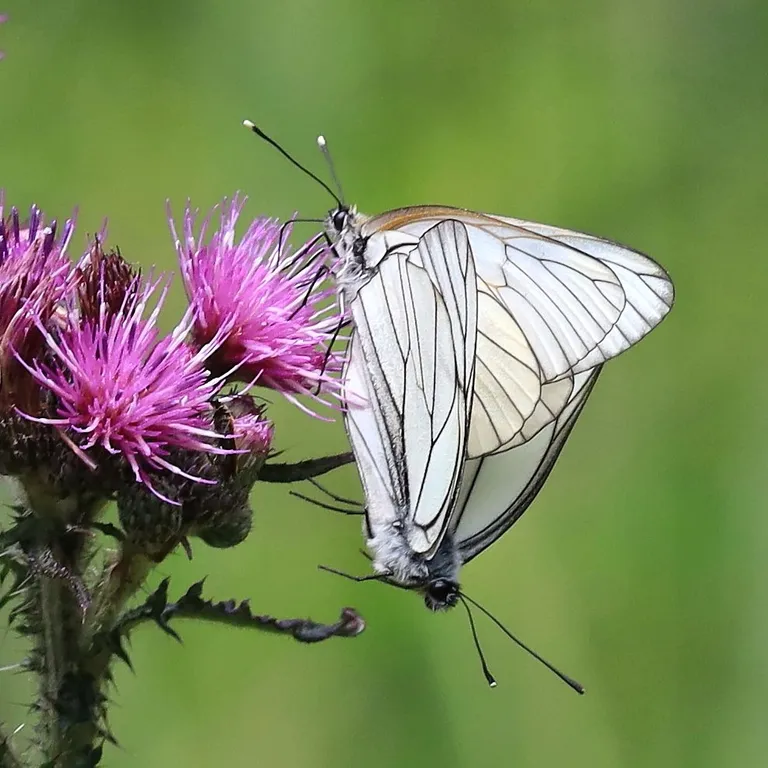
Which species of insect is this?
Aporia crataegi
